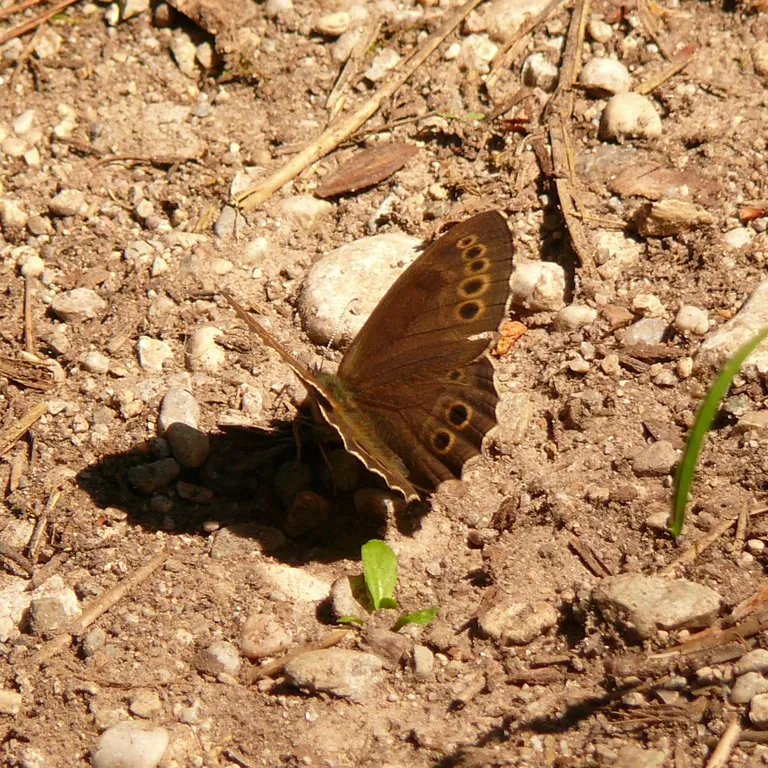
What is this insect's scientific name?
Lopinga achine (also Pararge achine)
